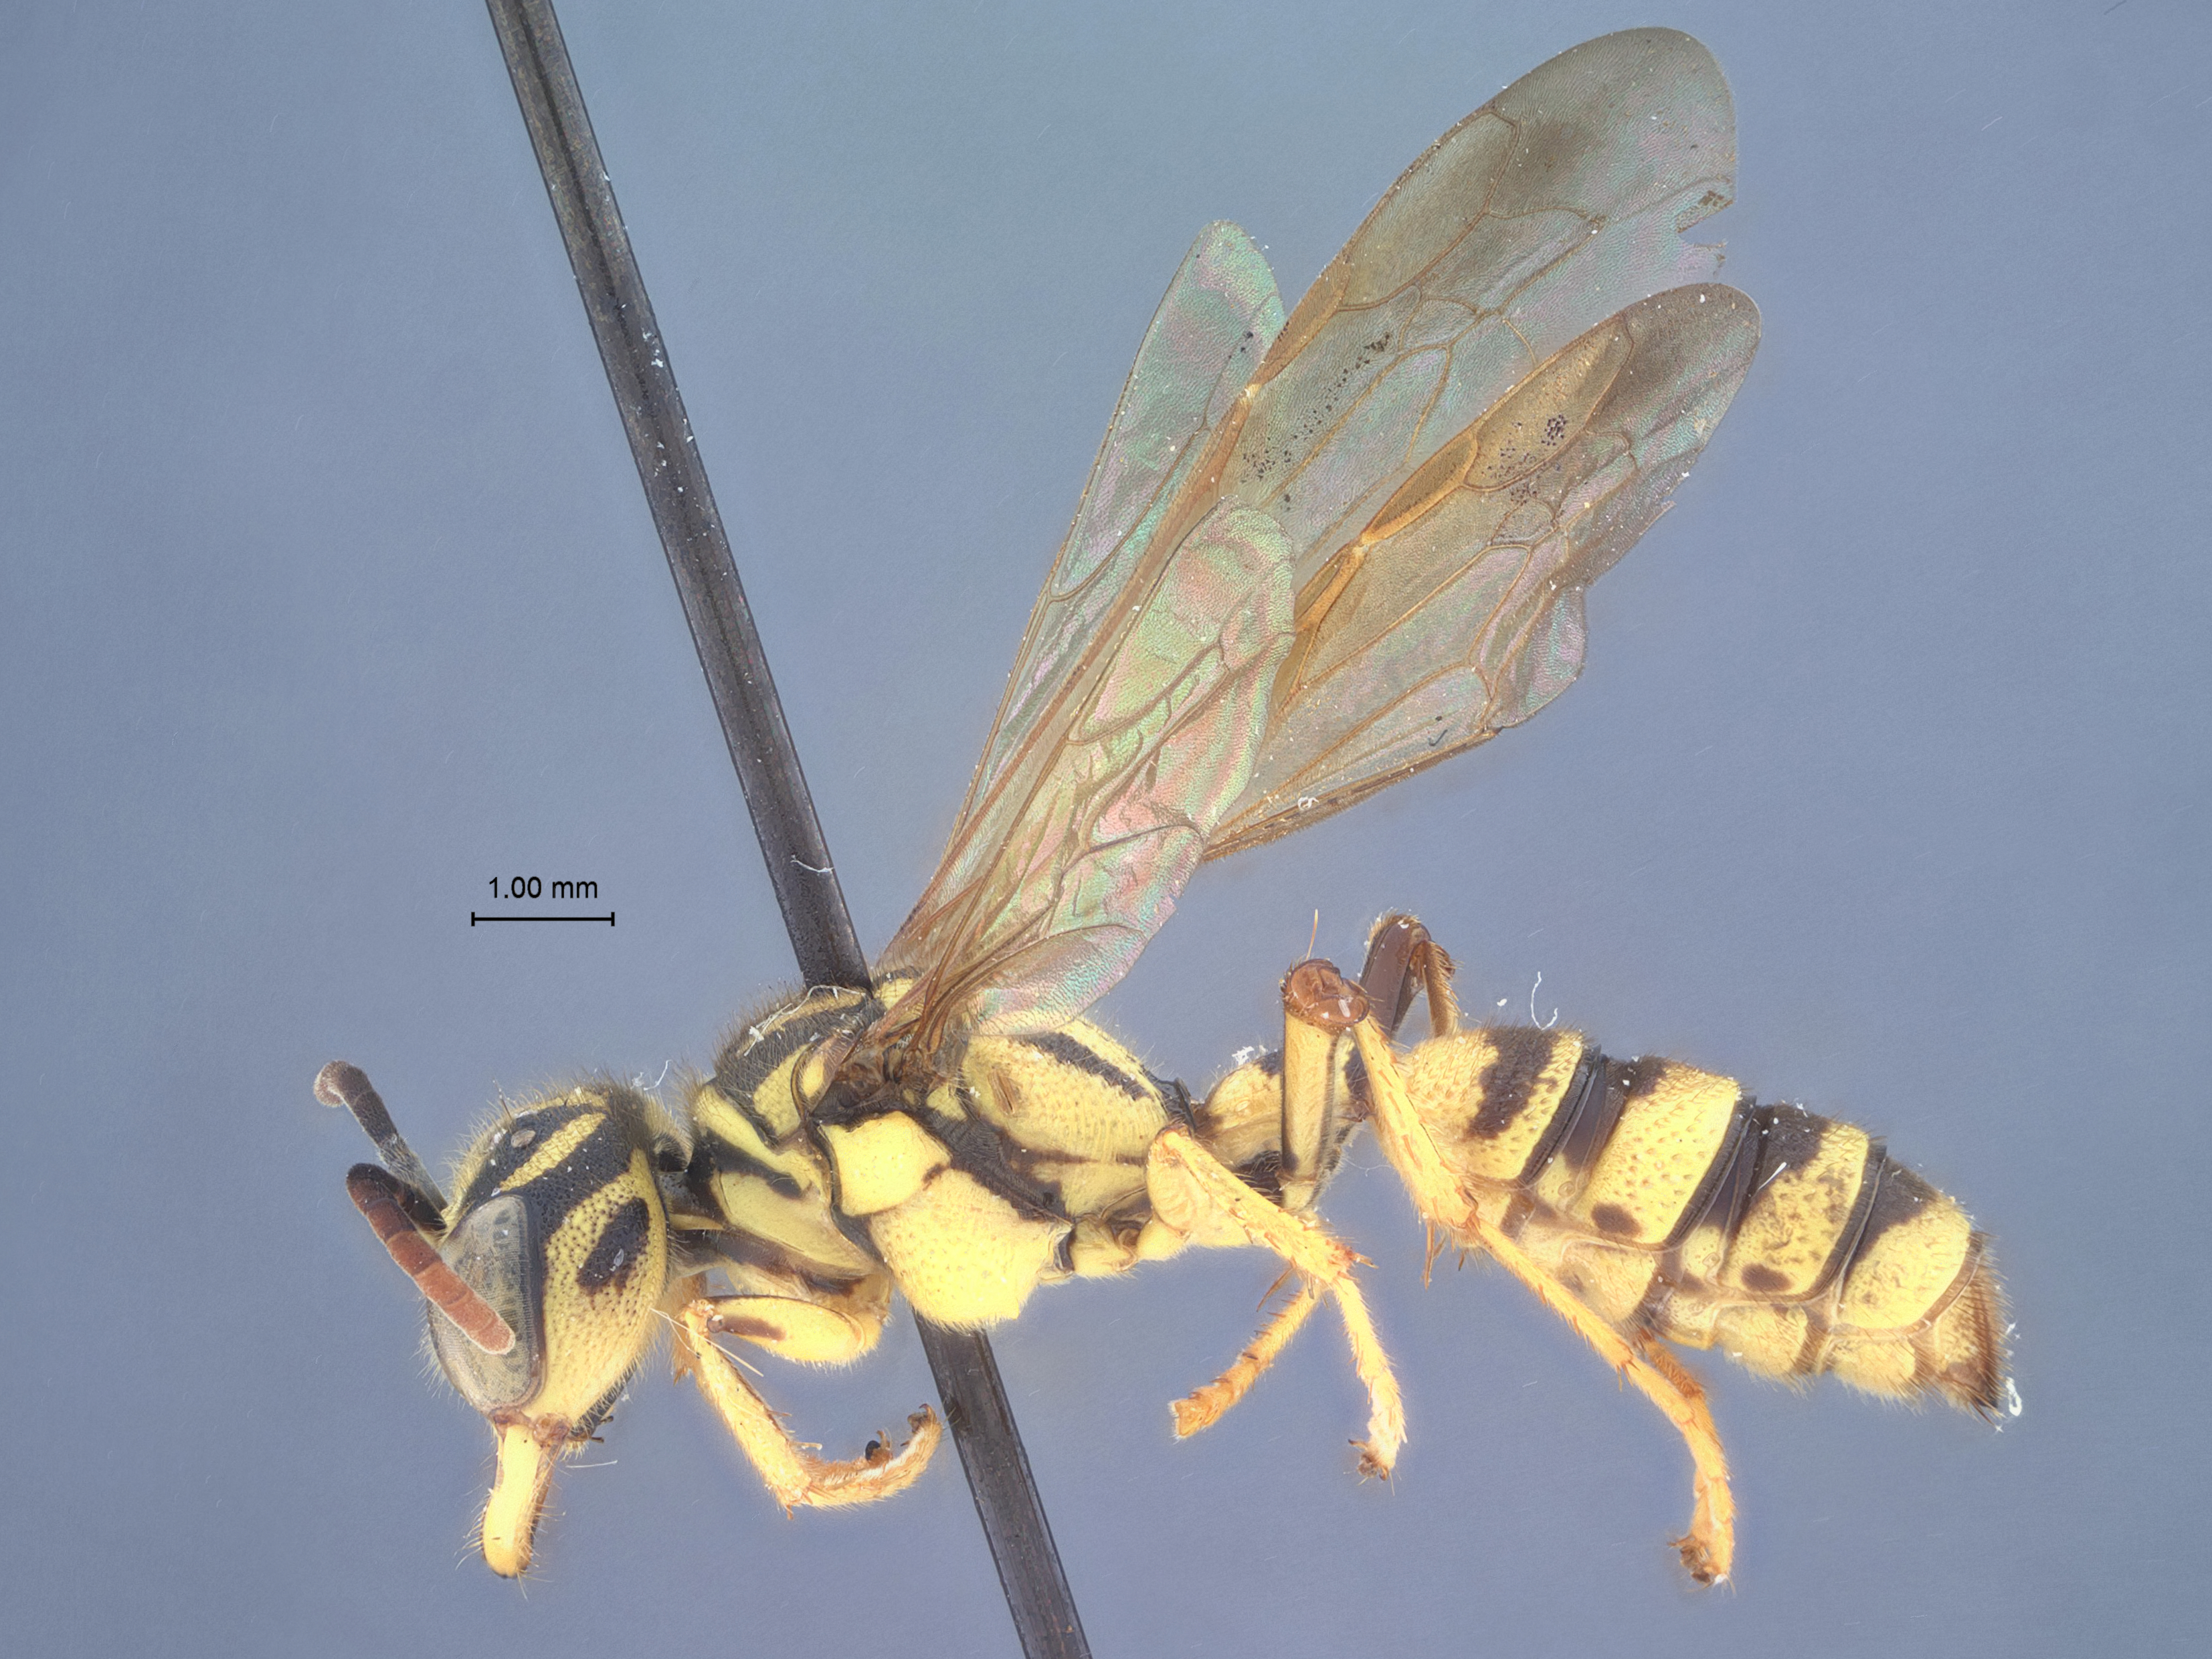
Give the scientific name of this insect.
Cerceris rutonigra
